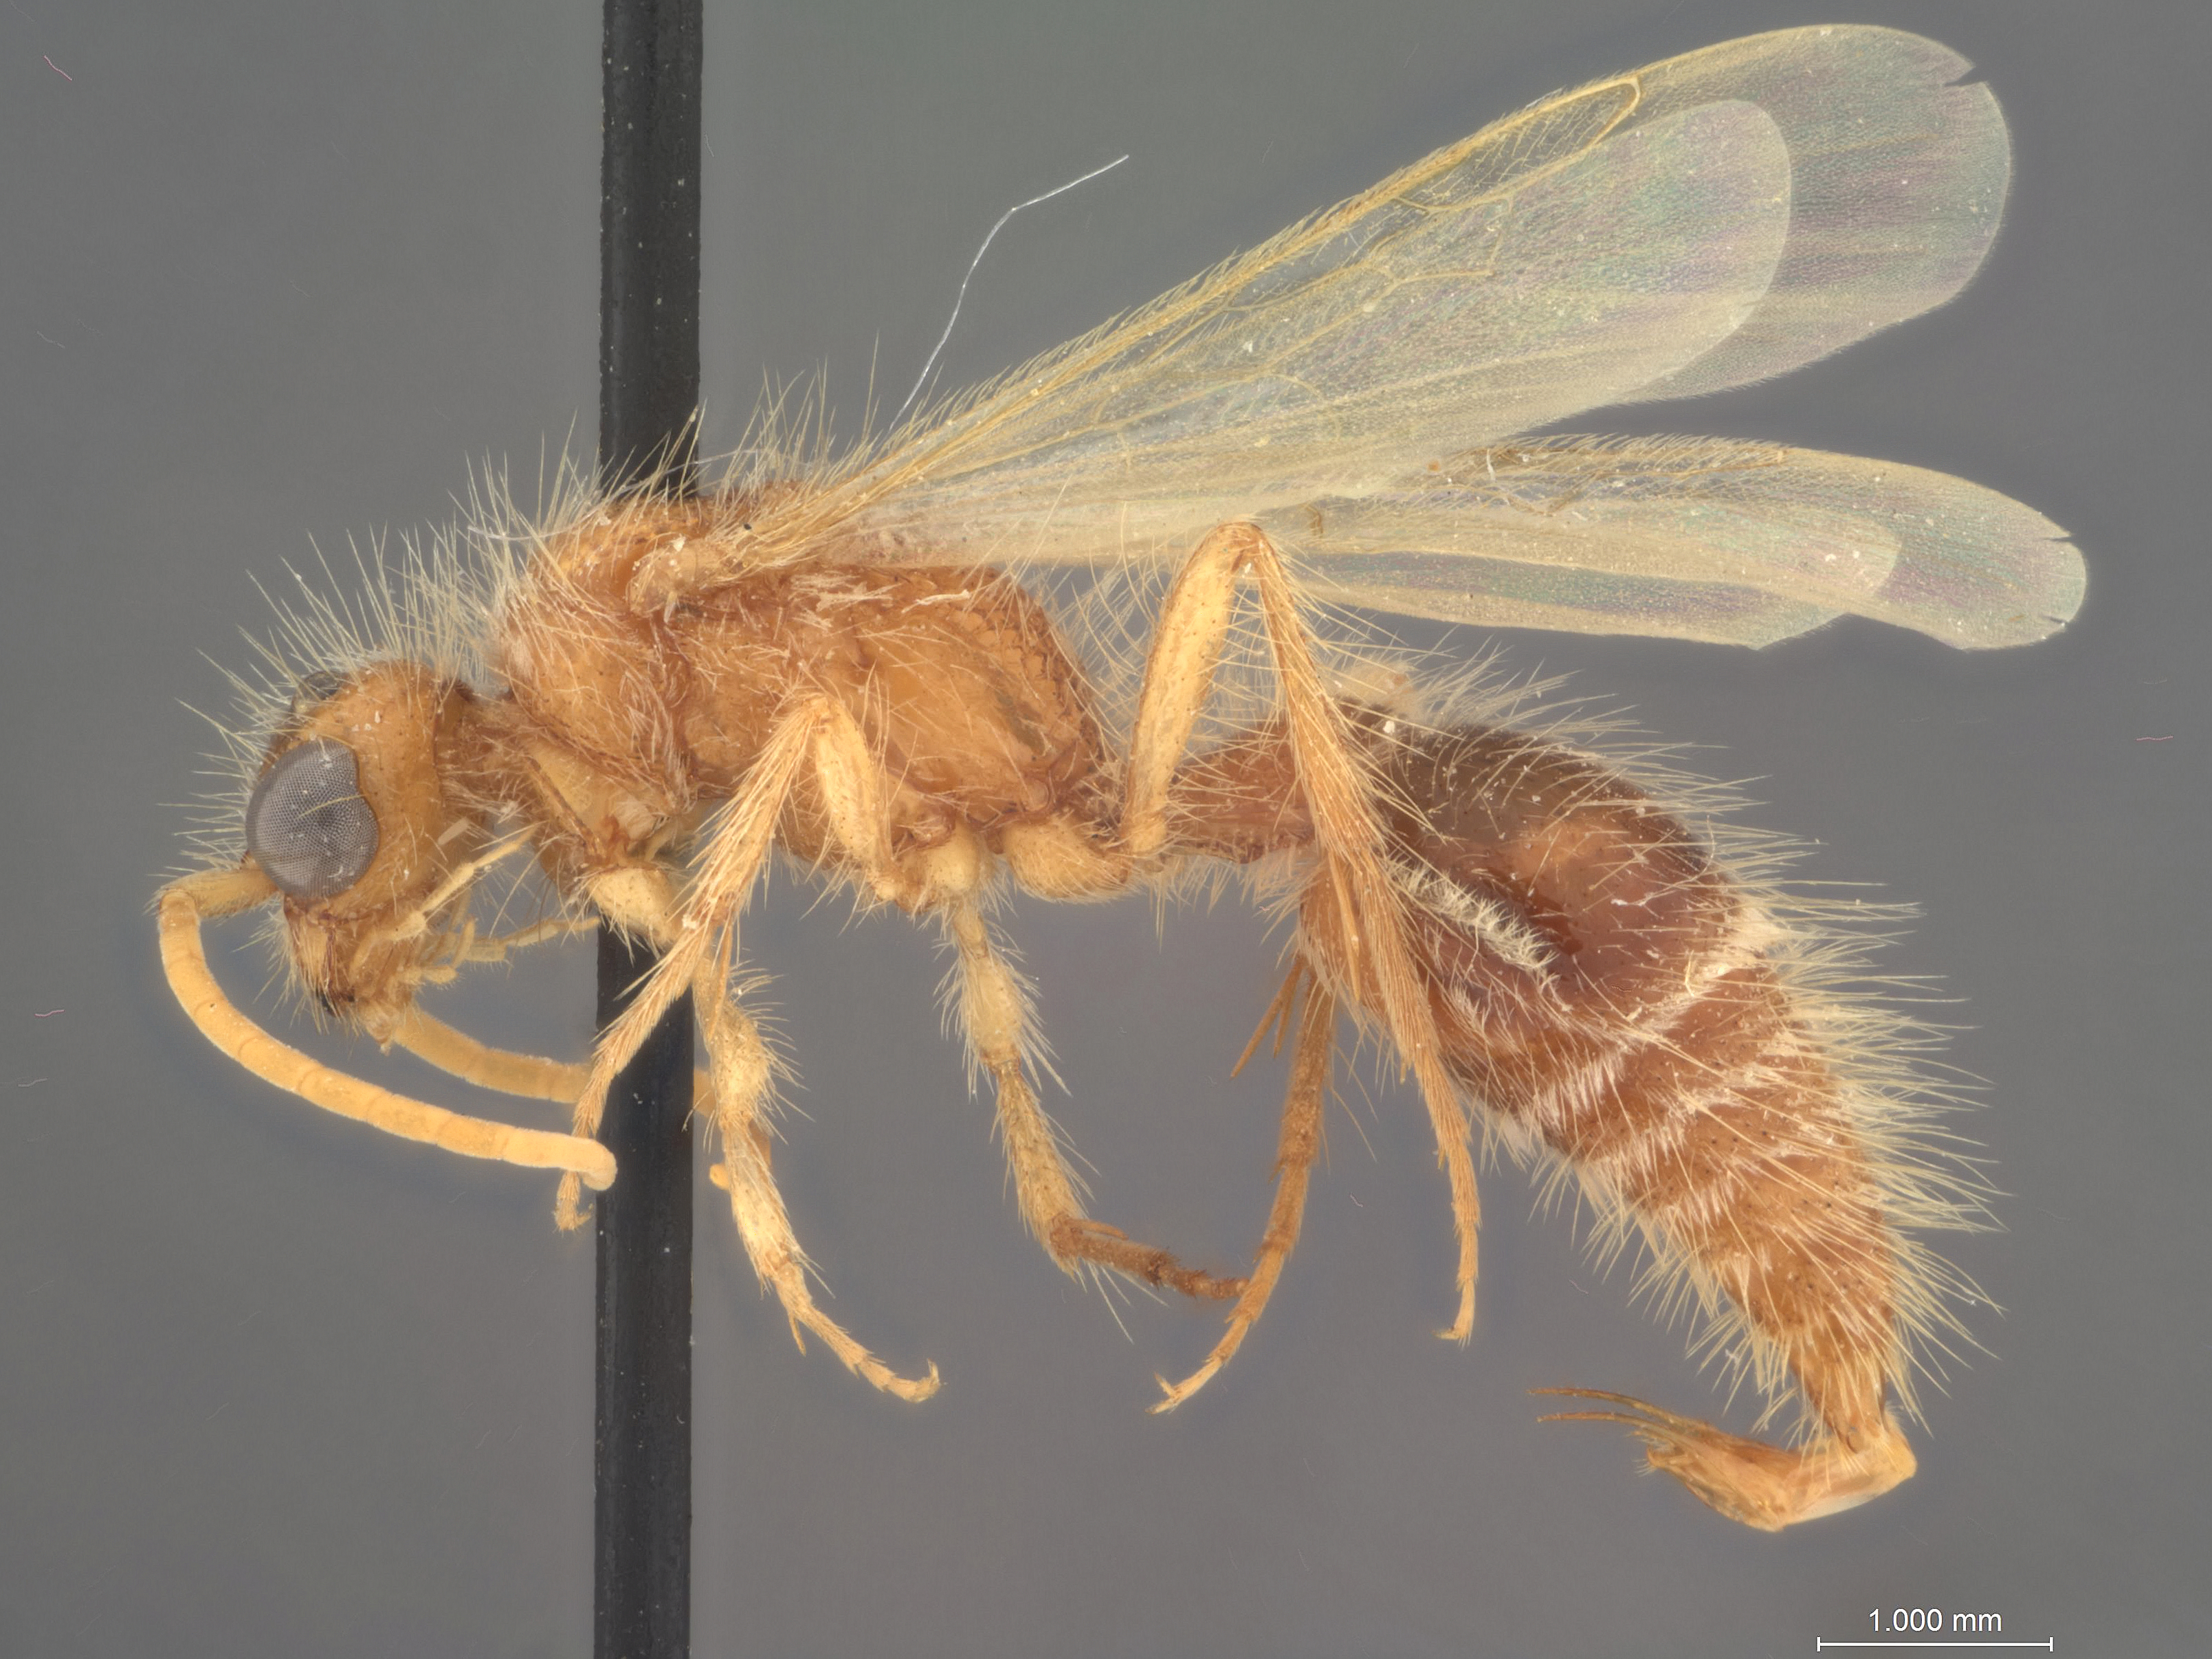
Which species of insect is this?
Odontophotopsis microdonta
